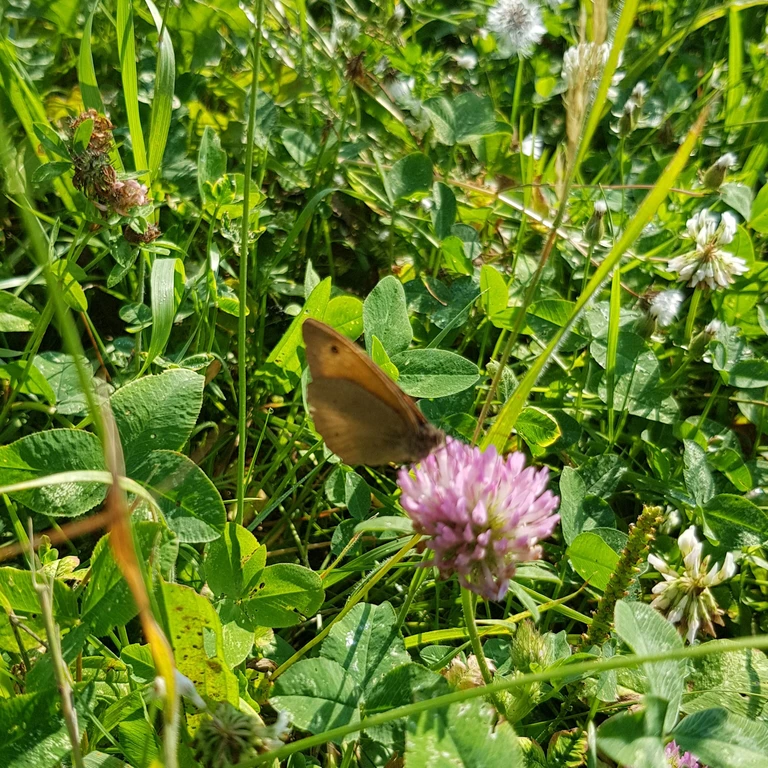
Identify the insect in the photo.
Maniola jurtina
